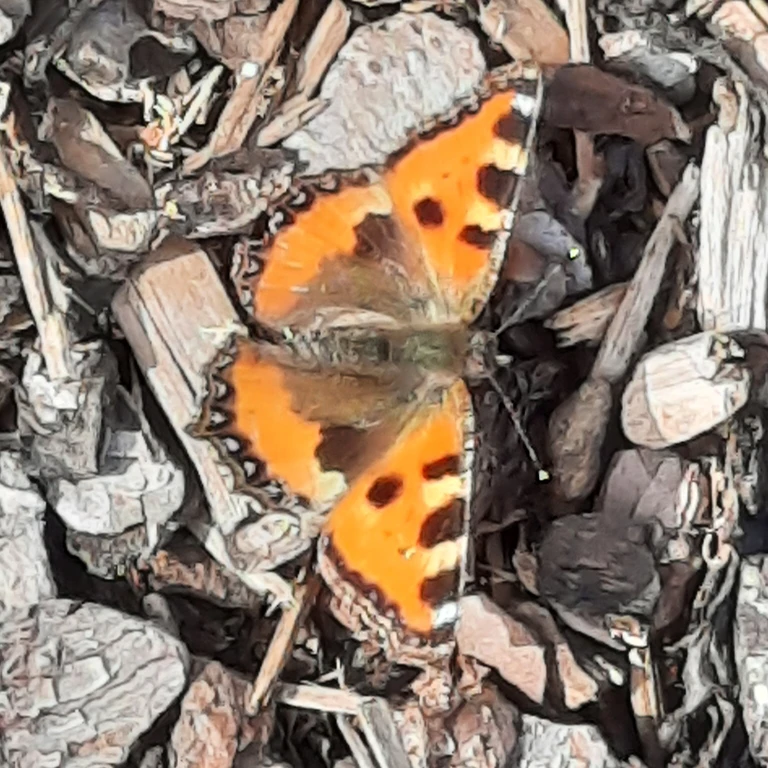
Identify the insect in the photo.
Aglais urticae
